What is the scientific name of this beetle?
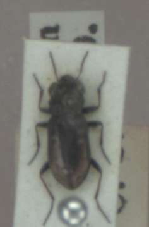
Notiophilus biguttatus
